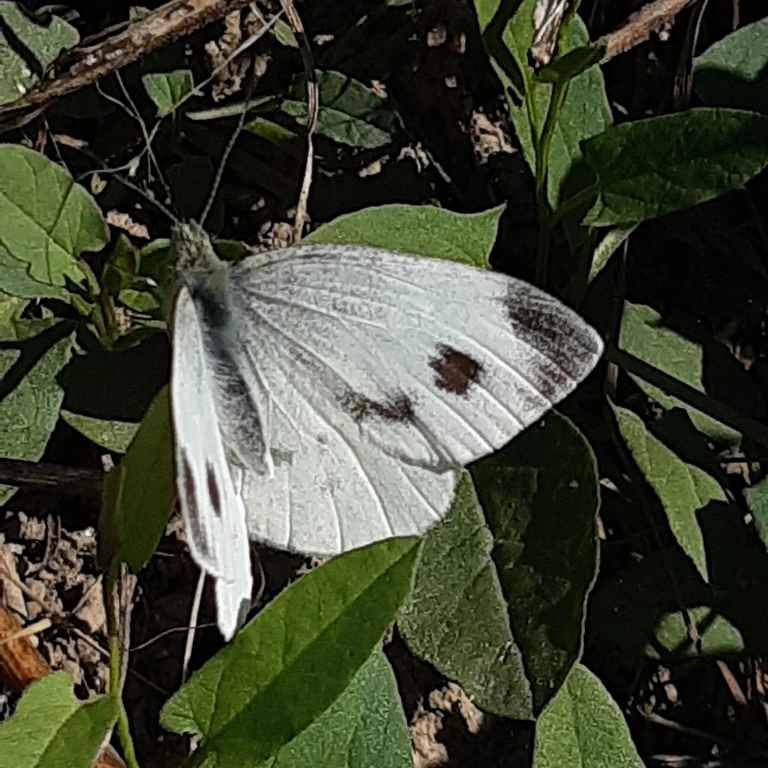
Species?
Pieris mannii
